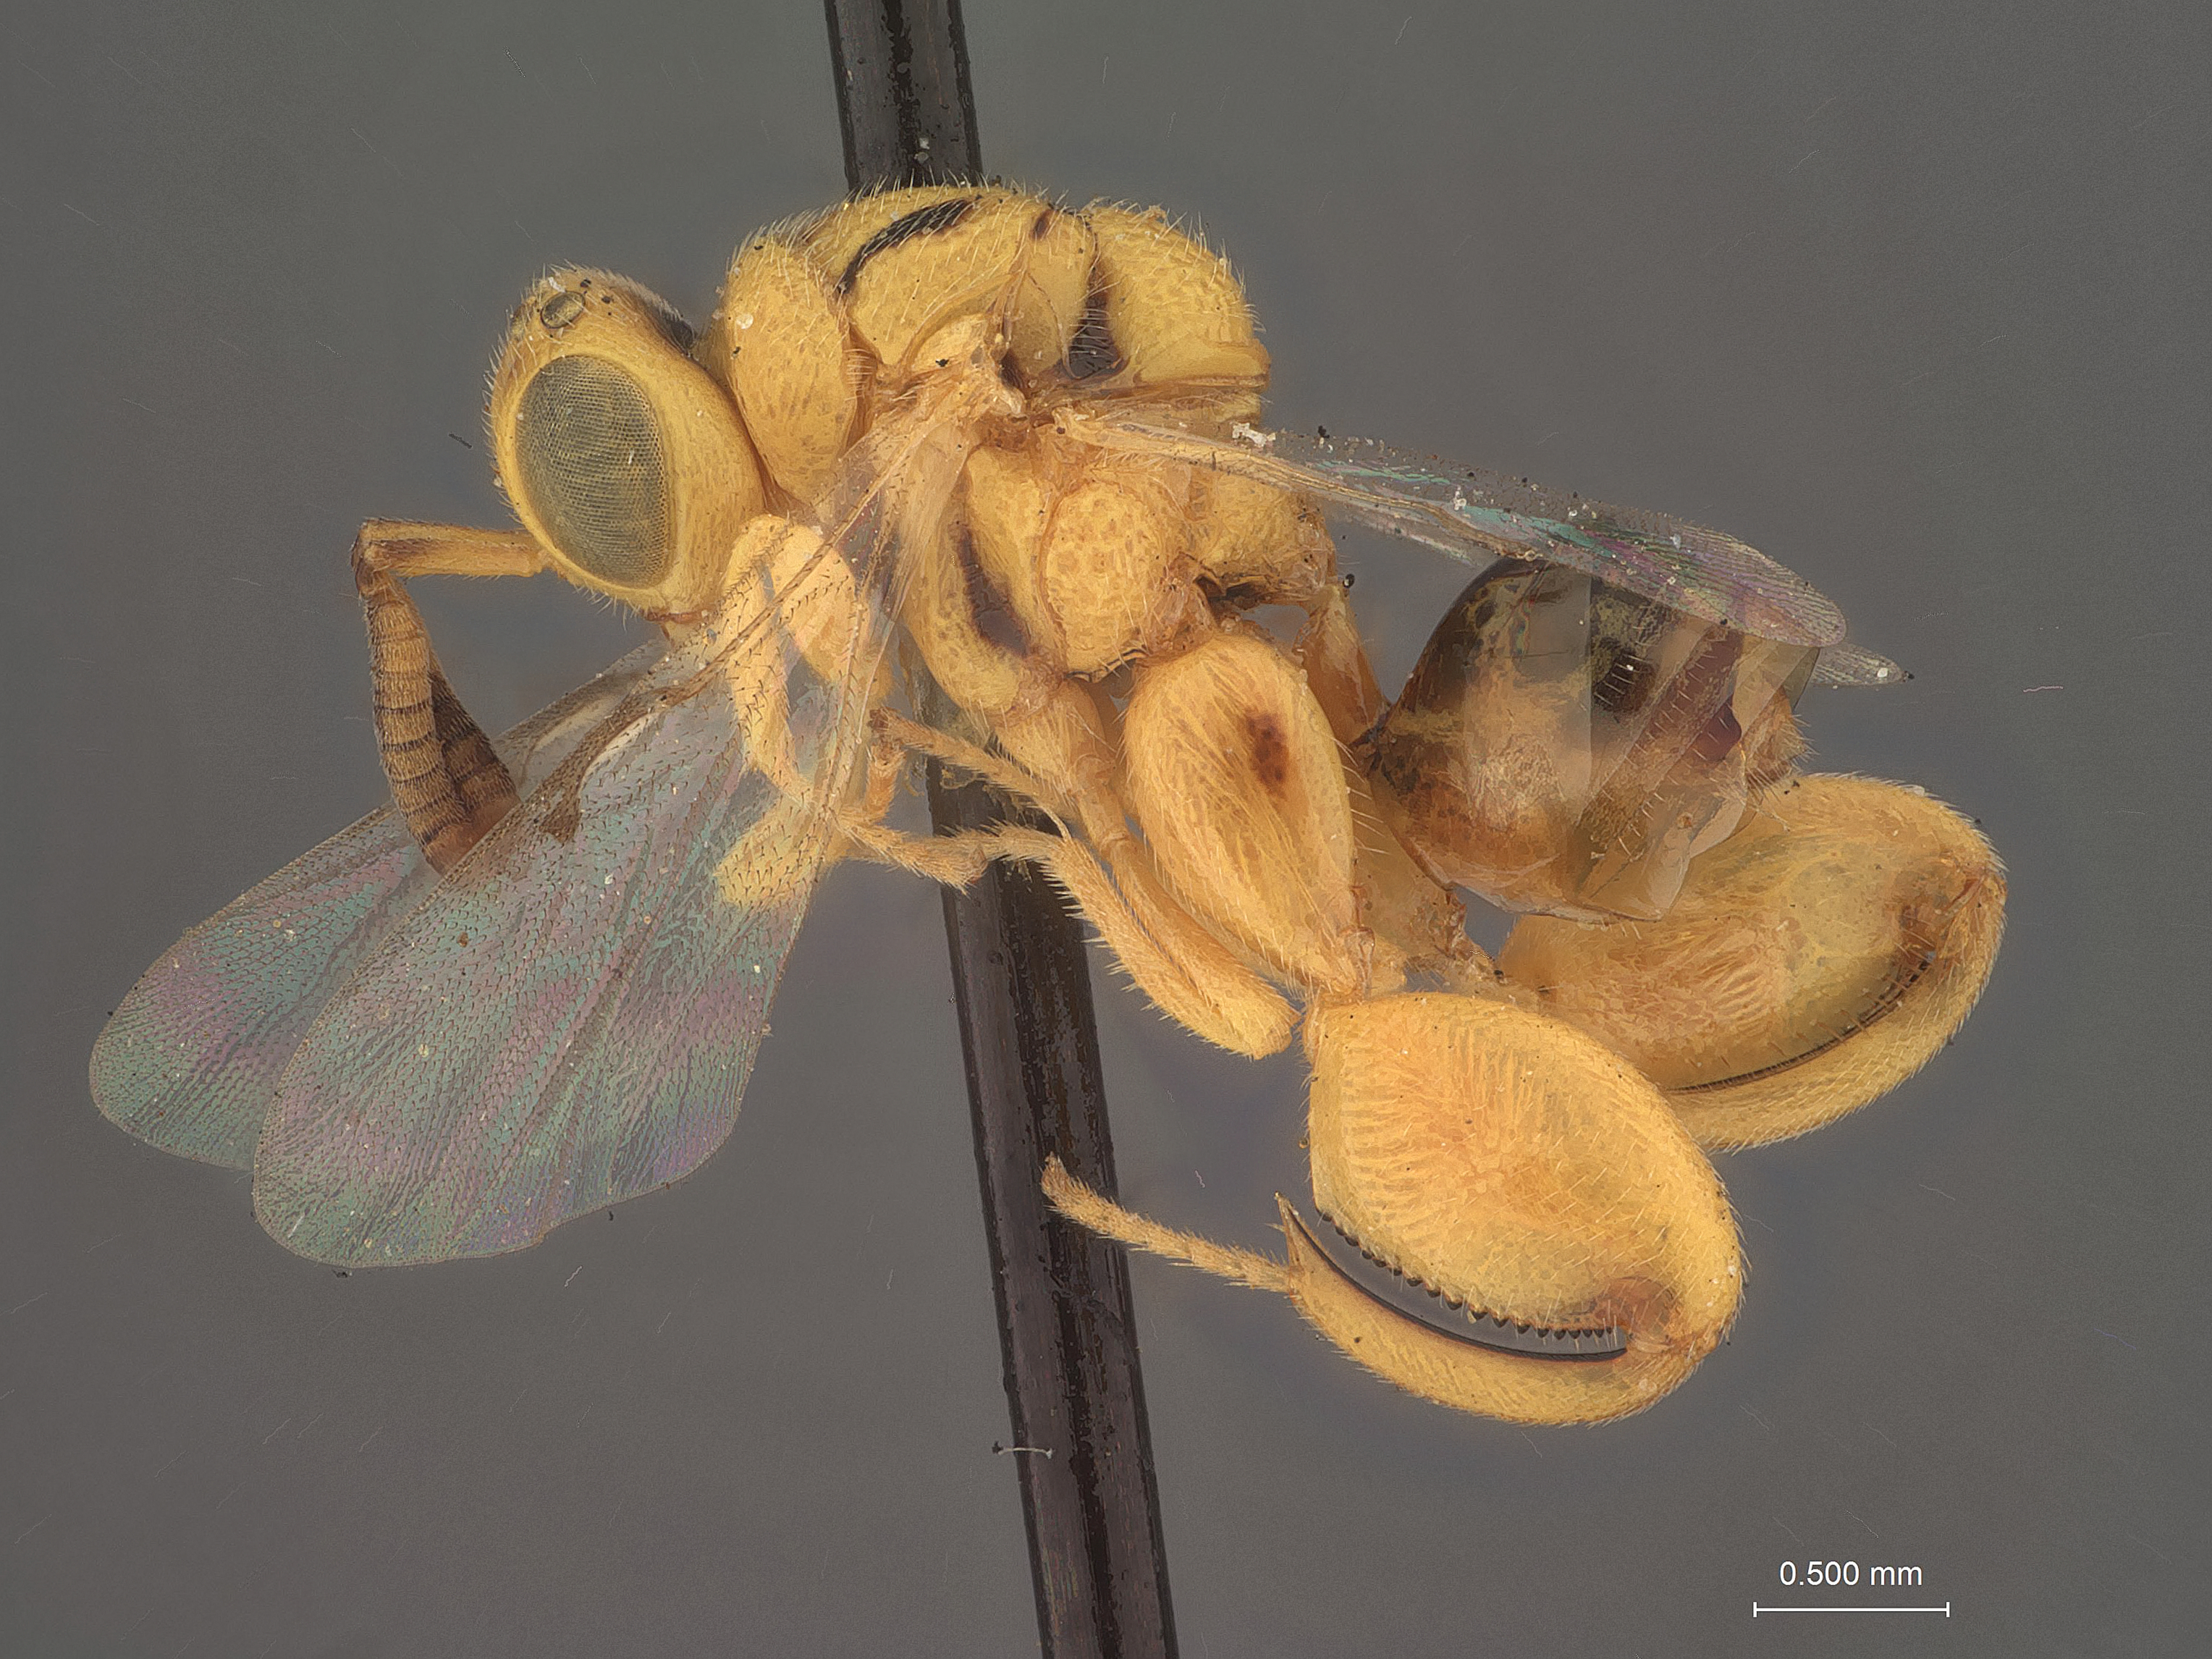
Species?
Spilochalcis xantha
